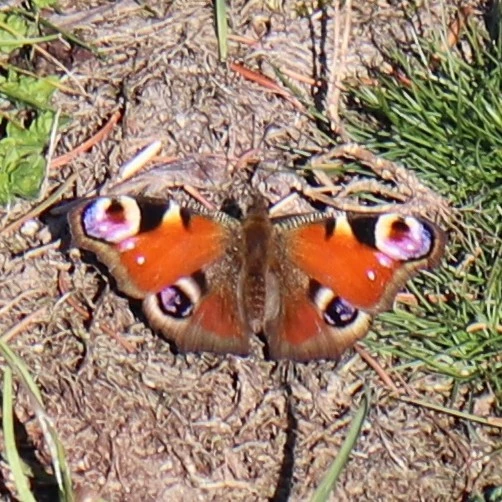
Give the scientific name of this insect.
Aglais io
